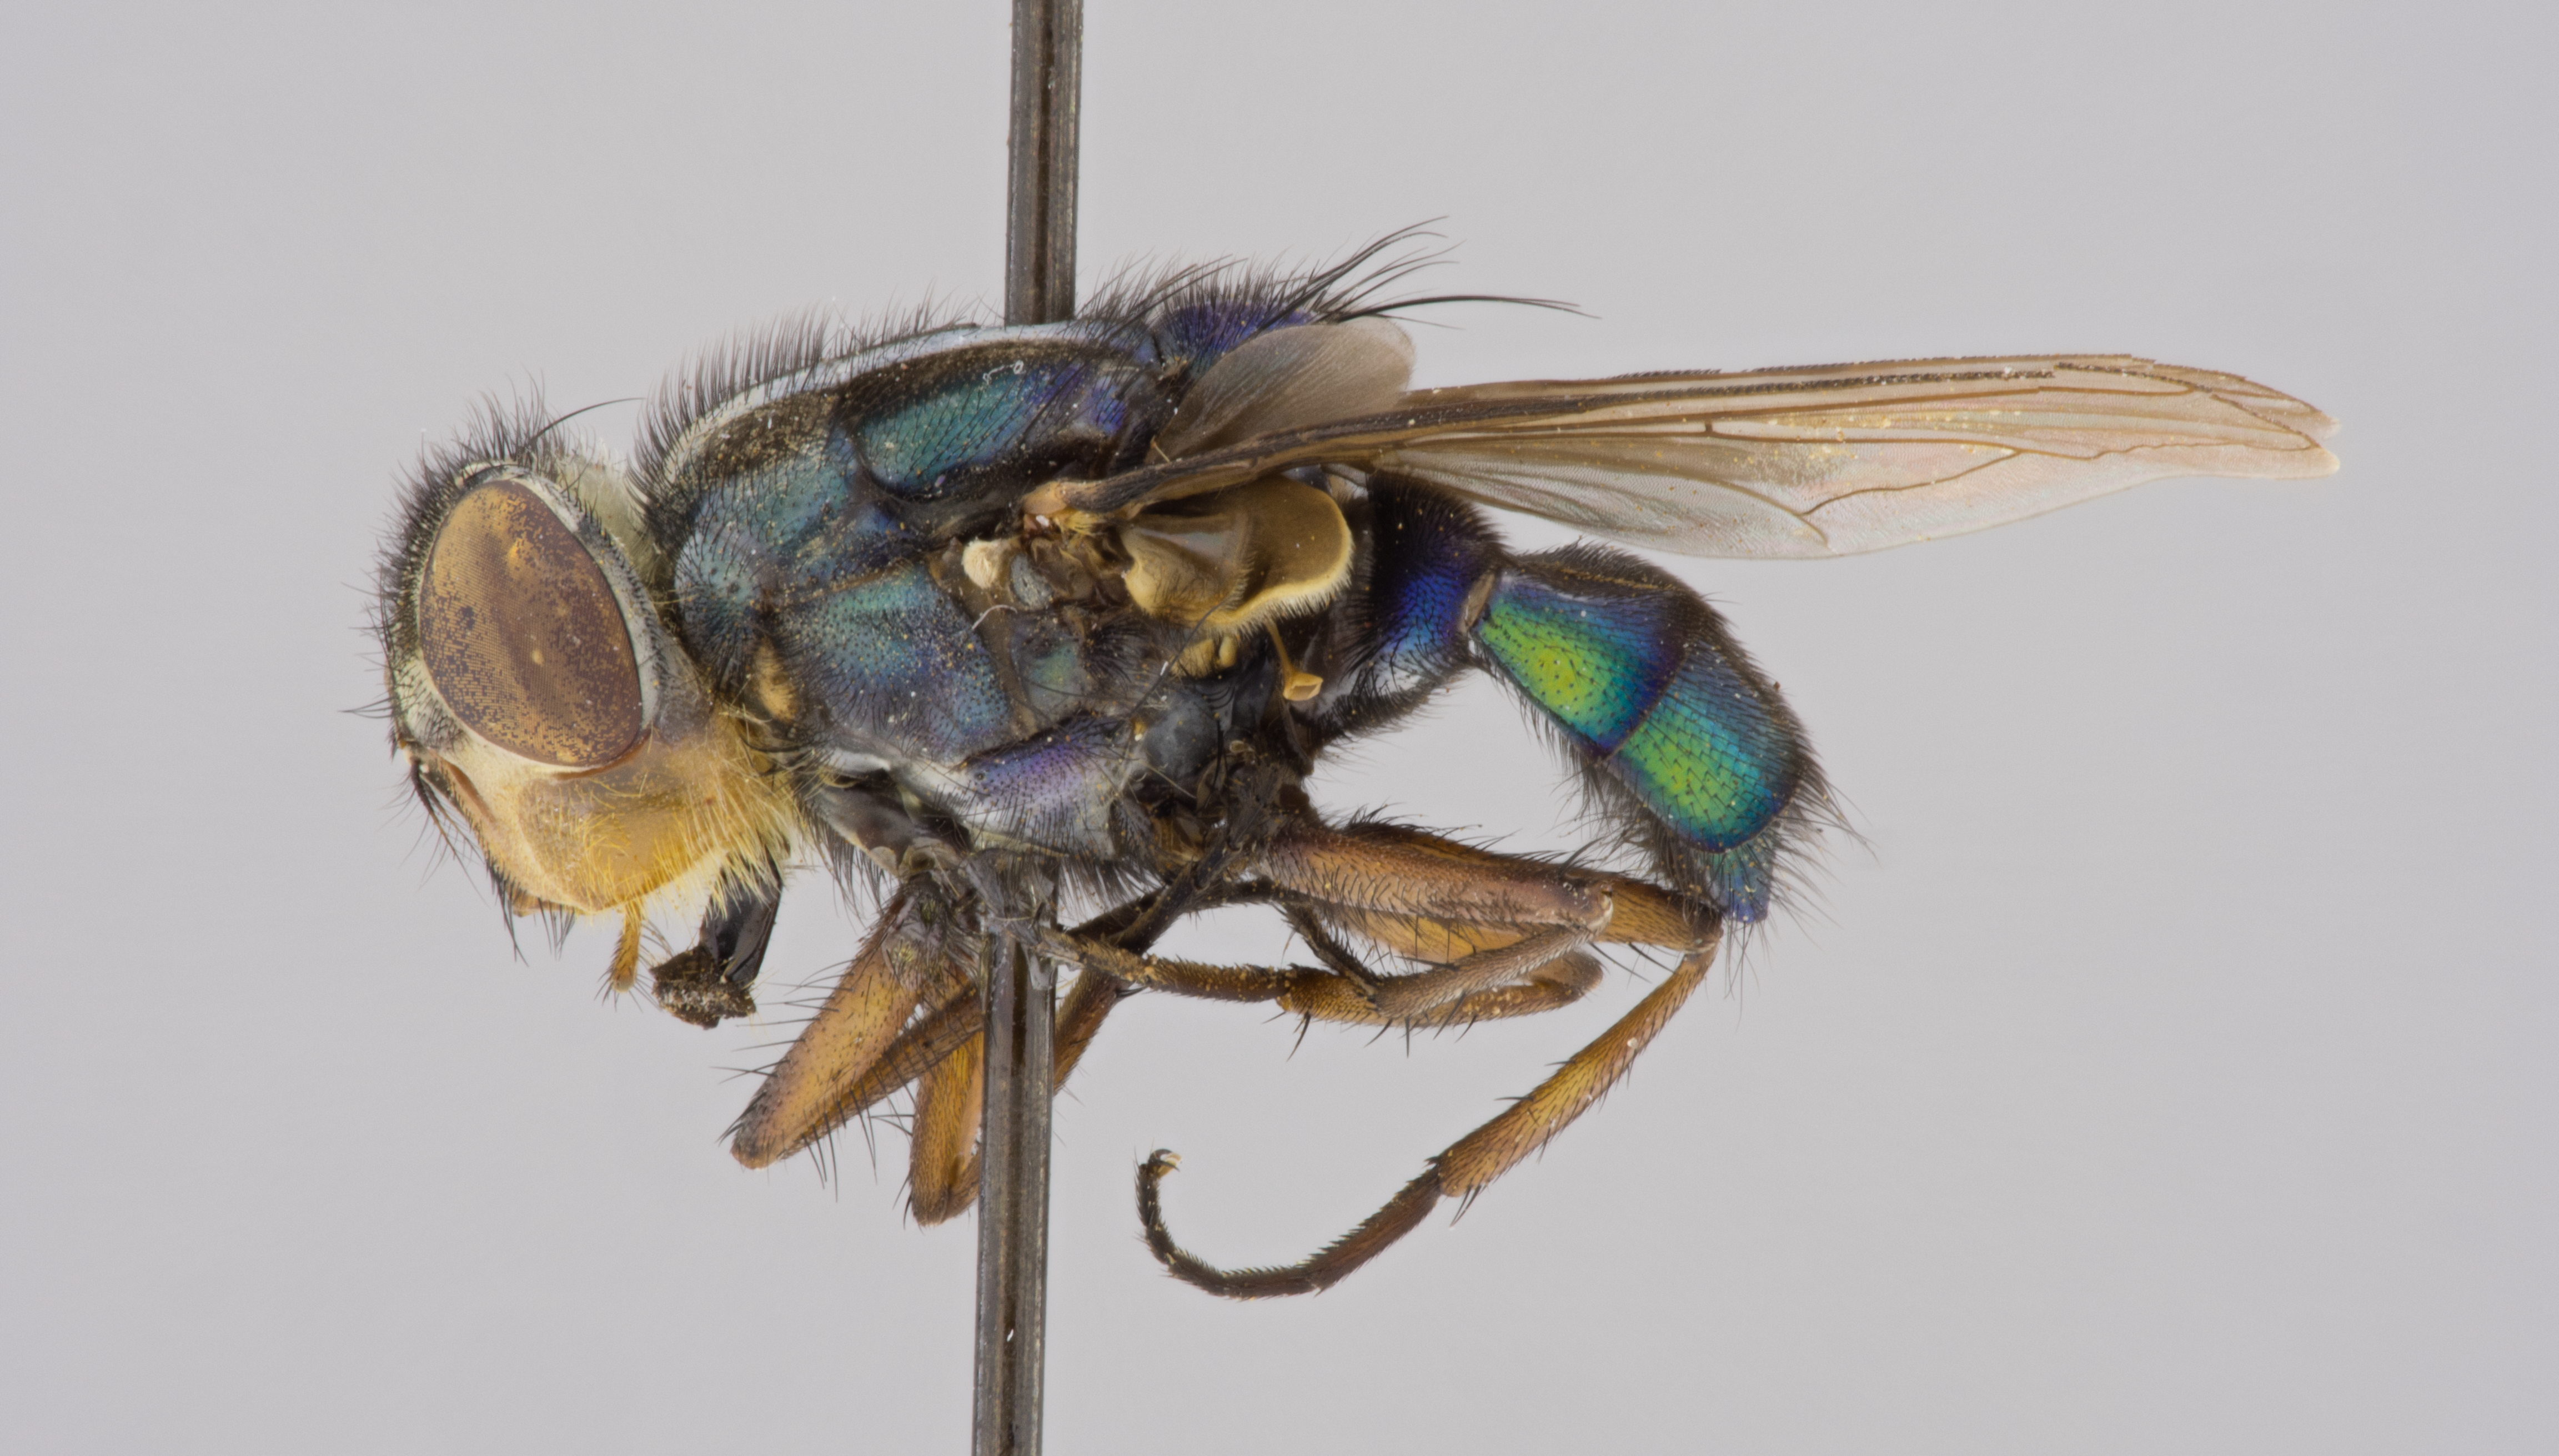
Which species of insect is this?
Compsomyiops melloi
